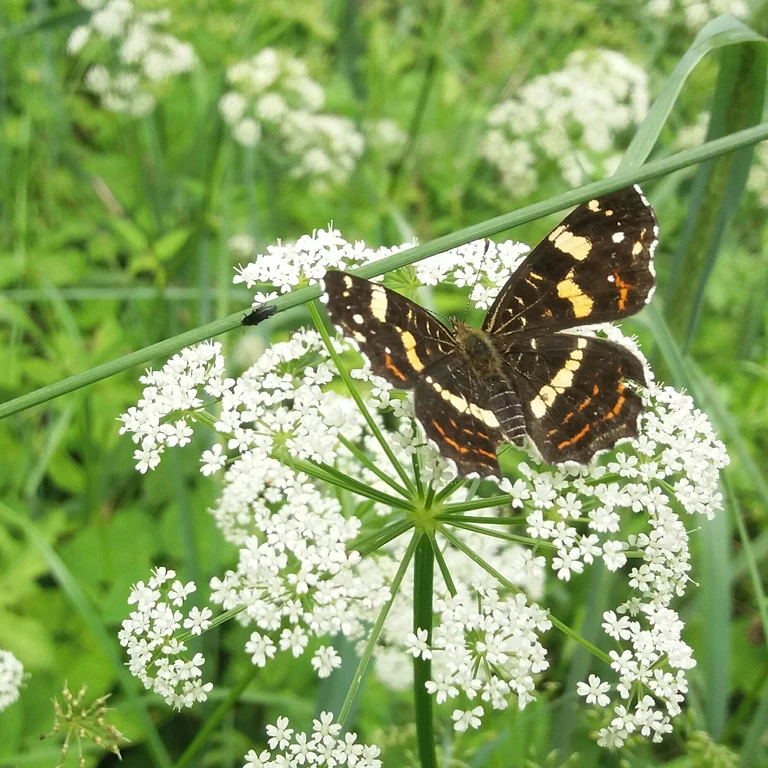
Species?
Araschnia levana
